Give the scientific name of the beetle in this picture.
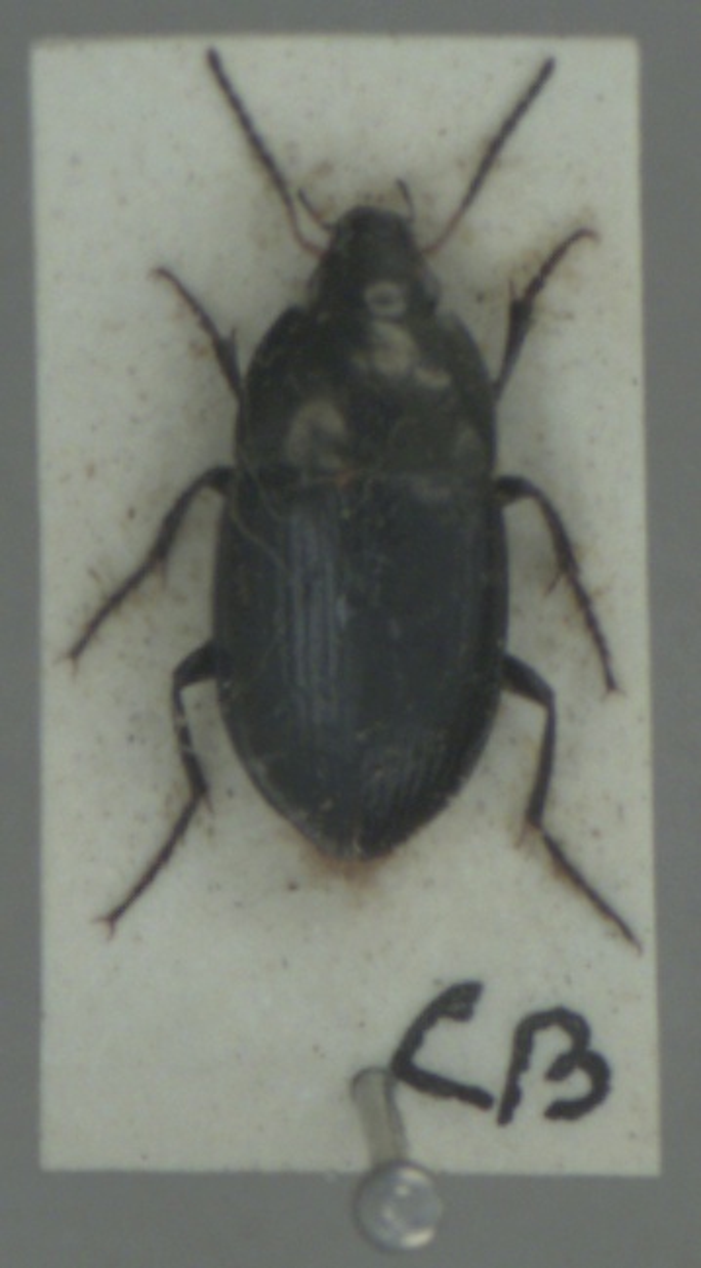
Amara ovata
